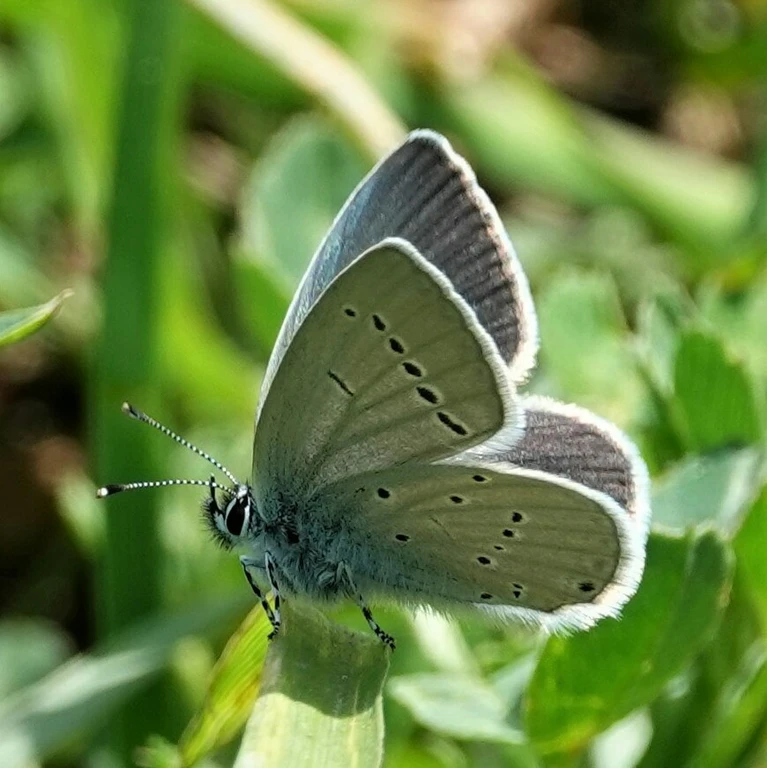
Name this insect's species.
Cupido minimus
